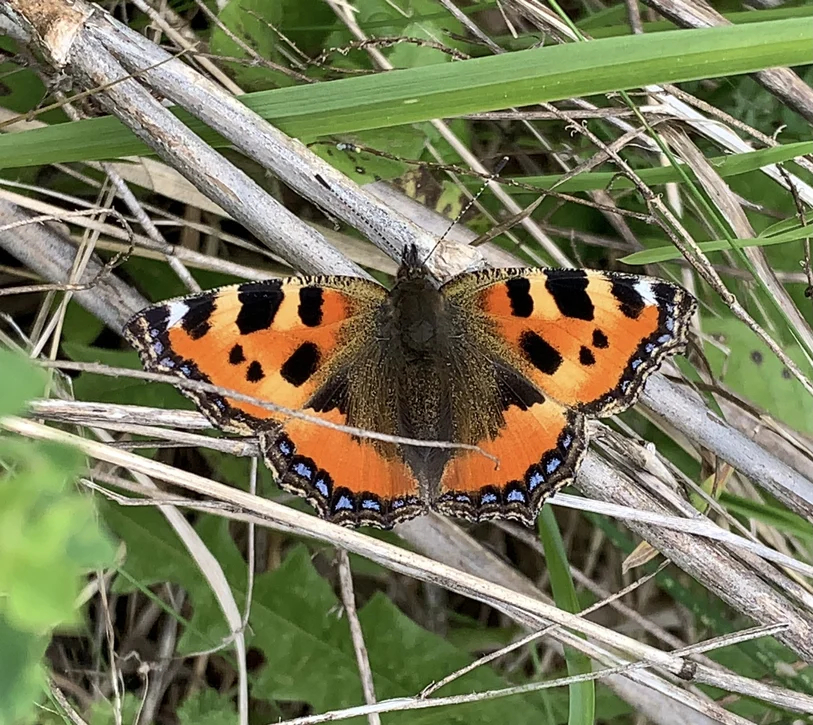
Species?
Aglais urticae
